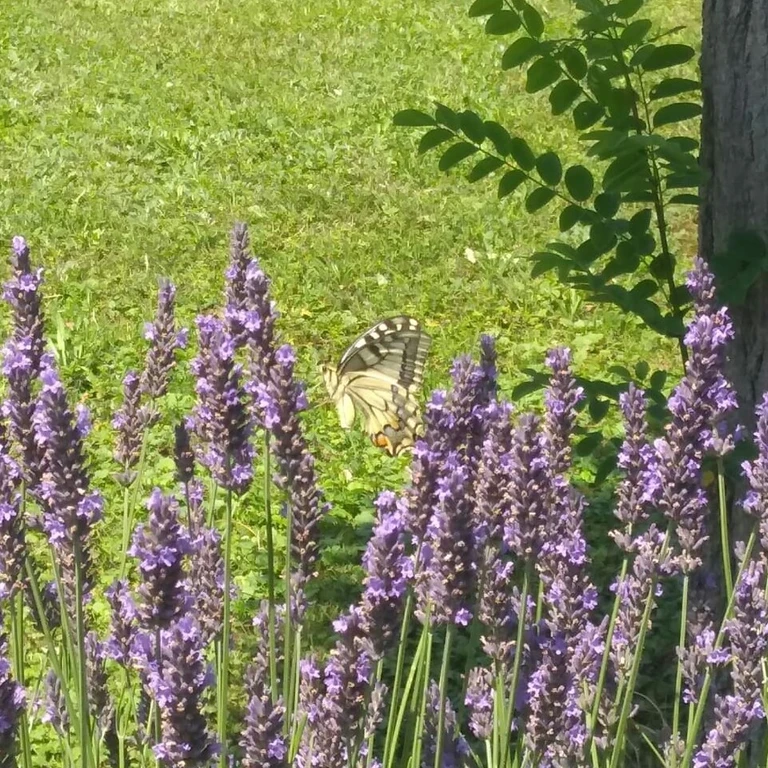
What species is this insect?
Papilio machaon
